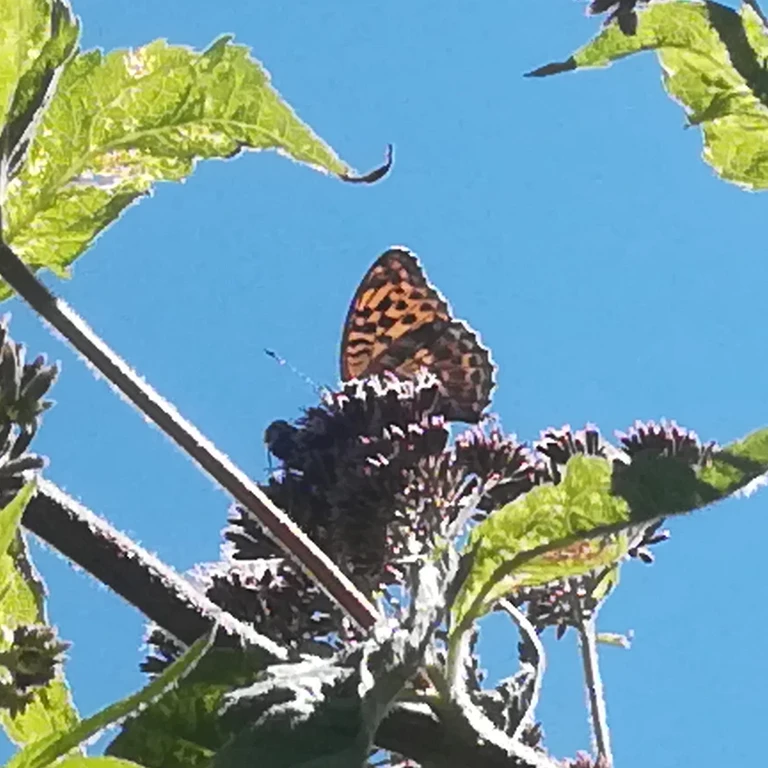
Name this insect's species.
Argynnis paphia
